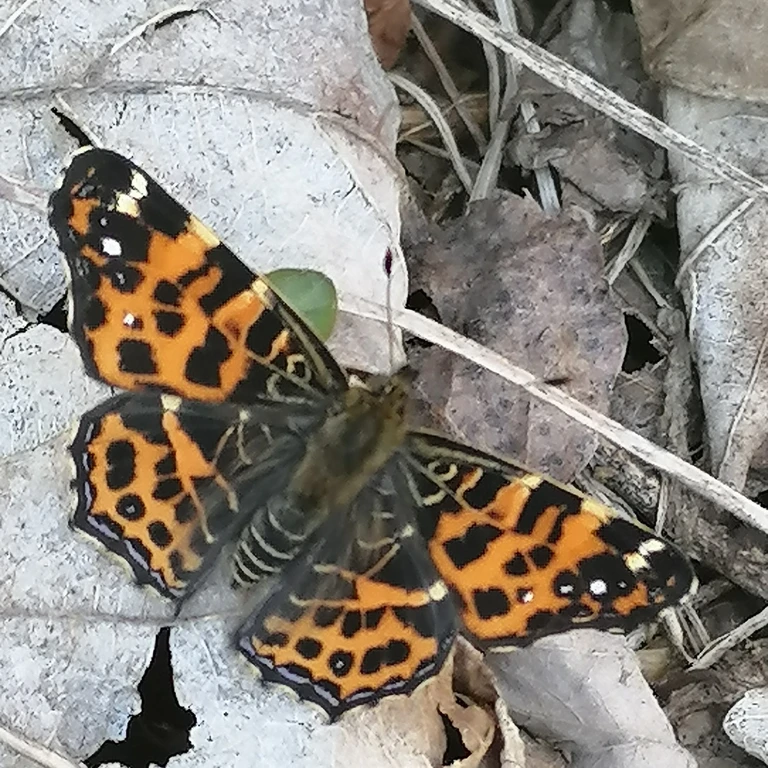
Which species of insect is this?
Araschnia levana
